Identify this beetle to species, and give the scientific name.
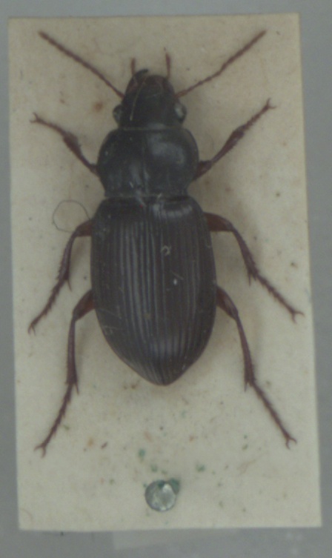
Amara aulica
